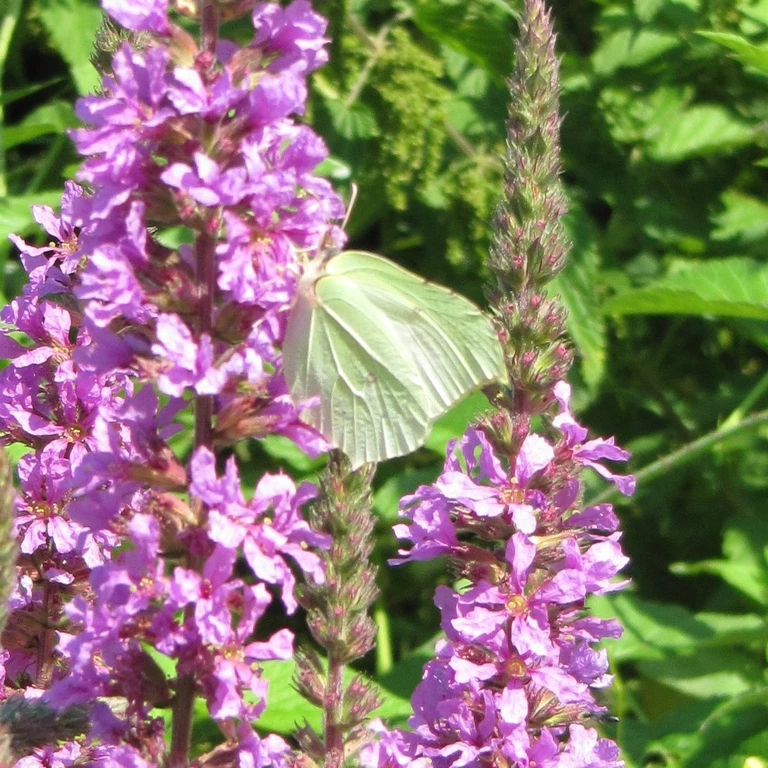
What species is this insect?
Gonepteryx rhamni
